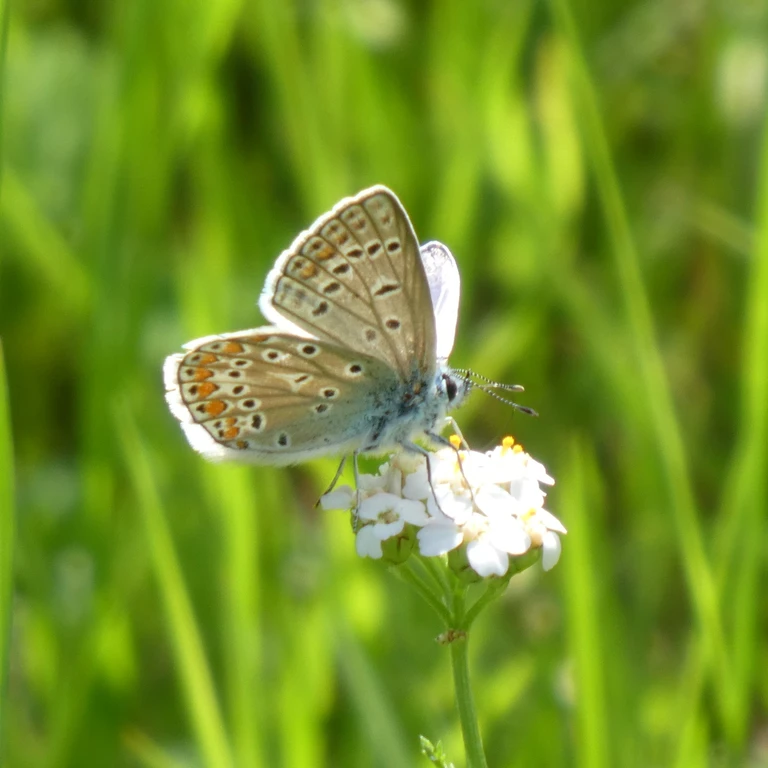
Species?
Polyommatus icarus
